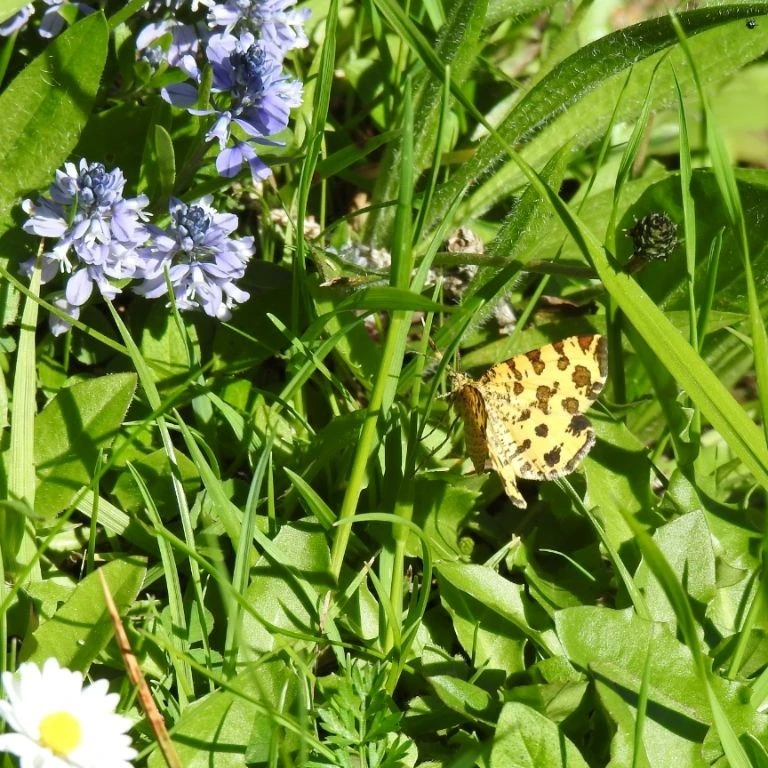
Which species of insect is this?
Pseudopanthera macularia
